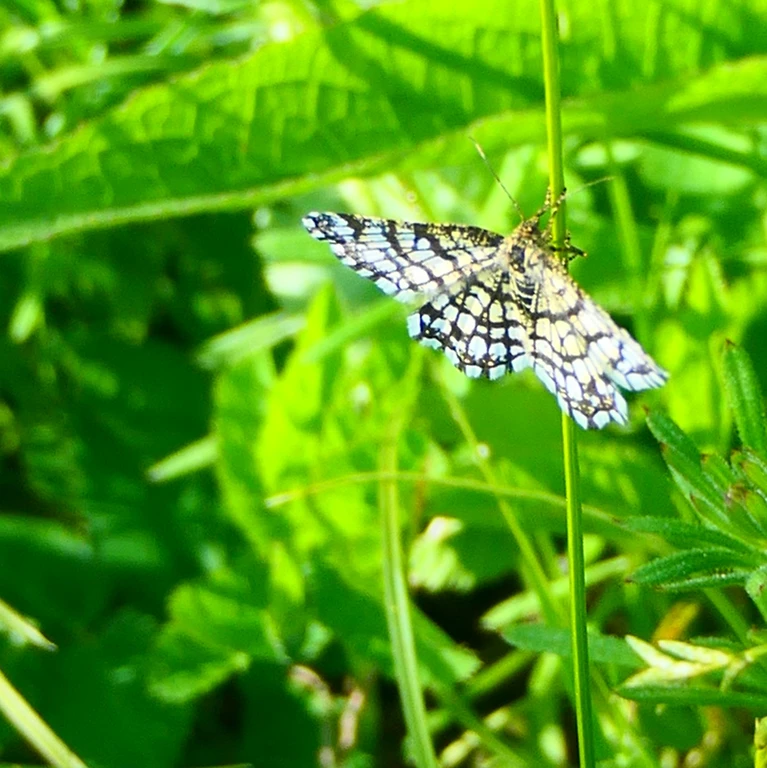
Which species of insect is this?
Chiasmia clathrata
